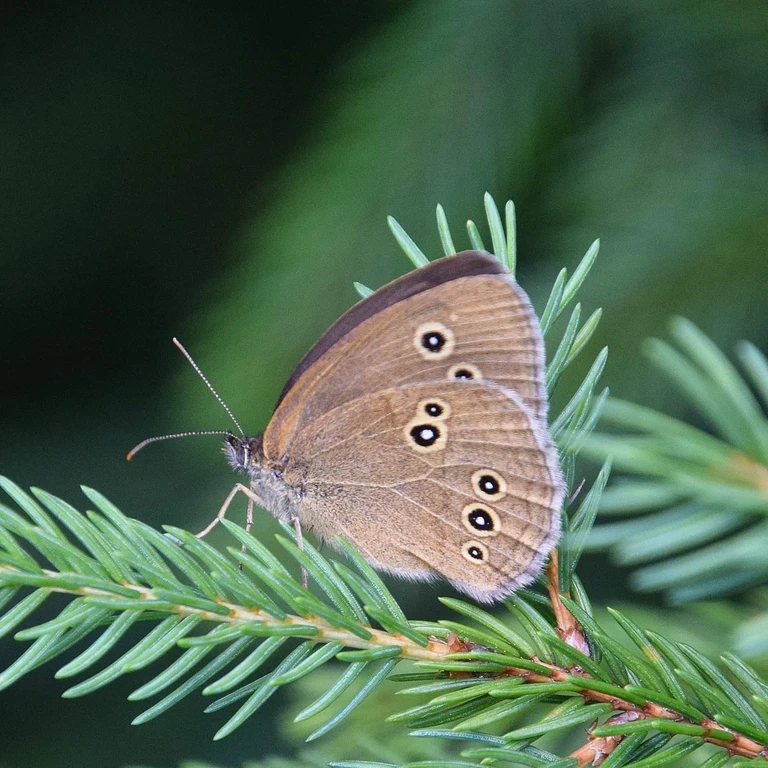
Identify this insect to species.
Aphantopus hyperantus
